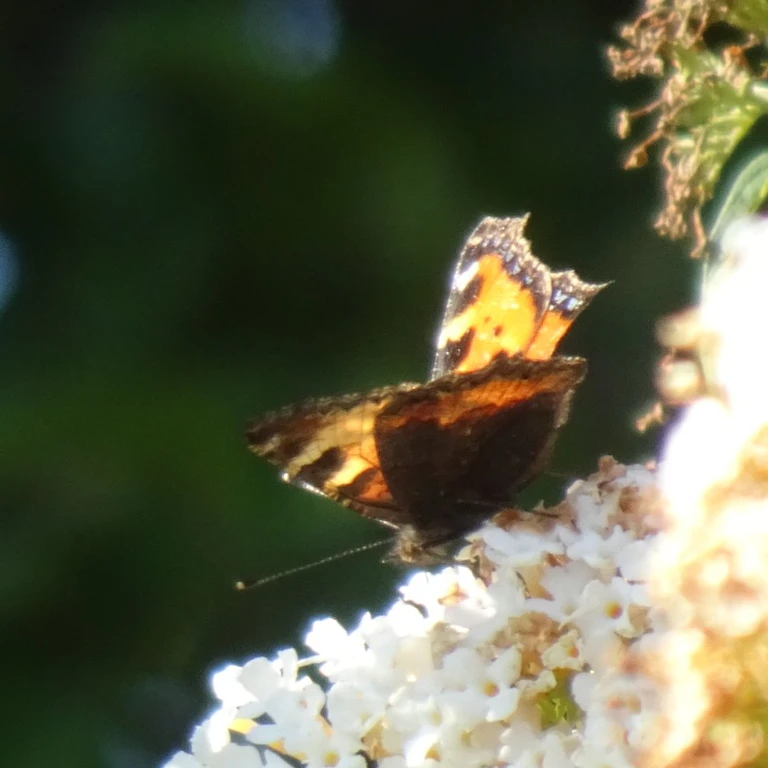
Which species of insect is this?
Aglais urticae
